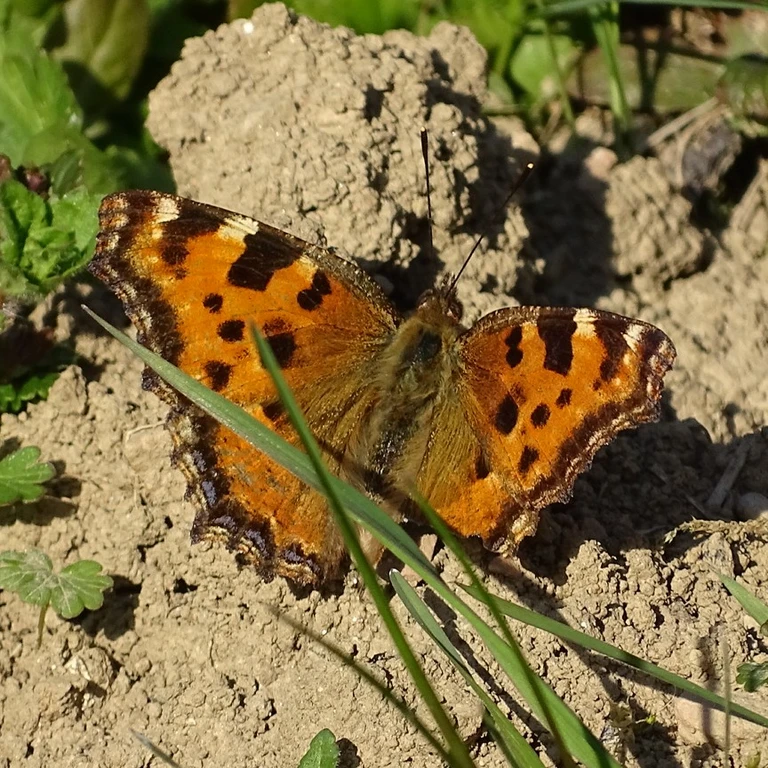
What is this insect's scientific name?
Nymphalis polychloros
